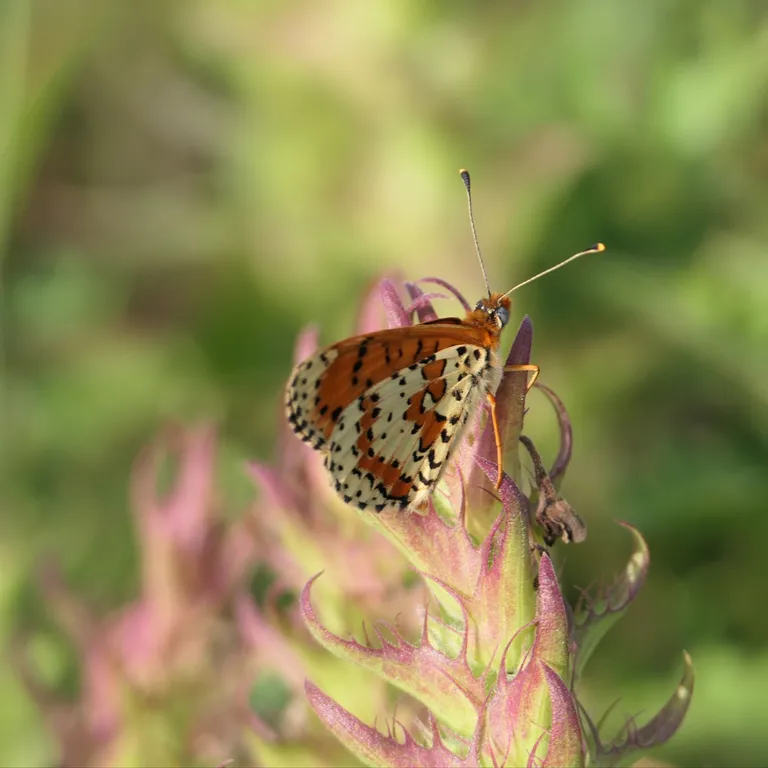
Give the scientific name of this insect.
Melitaea didyma
